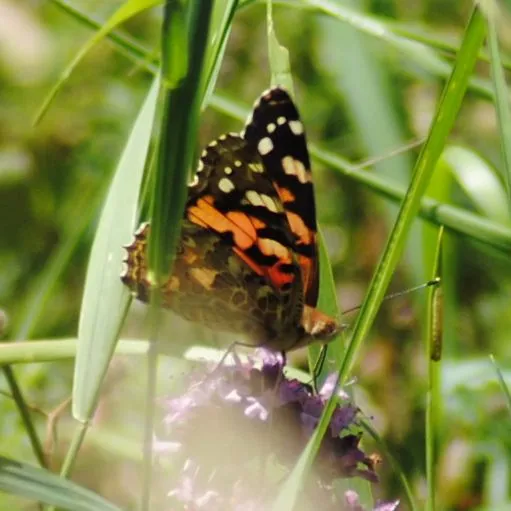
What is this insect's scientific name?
Vanessa cardui
